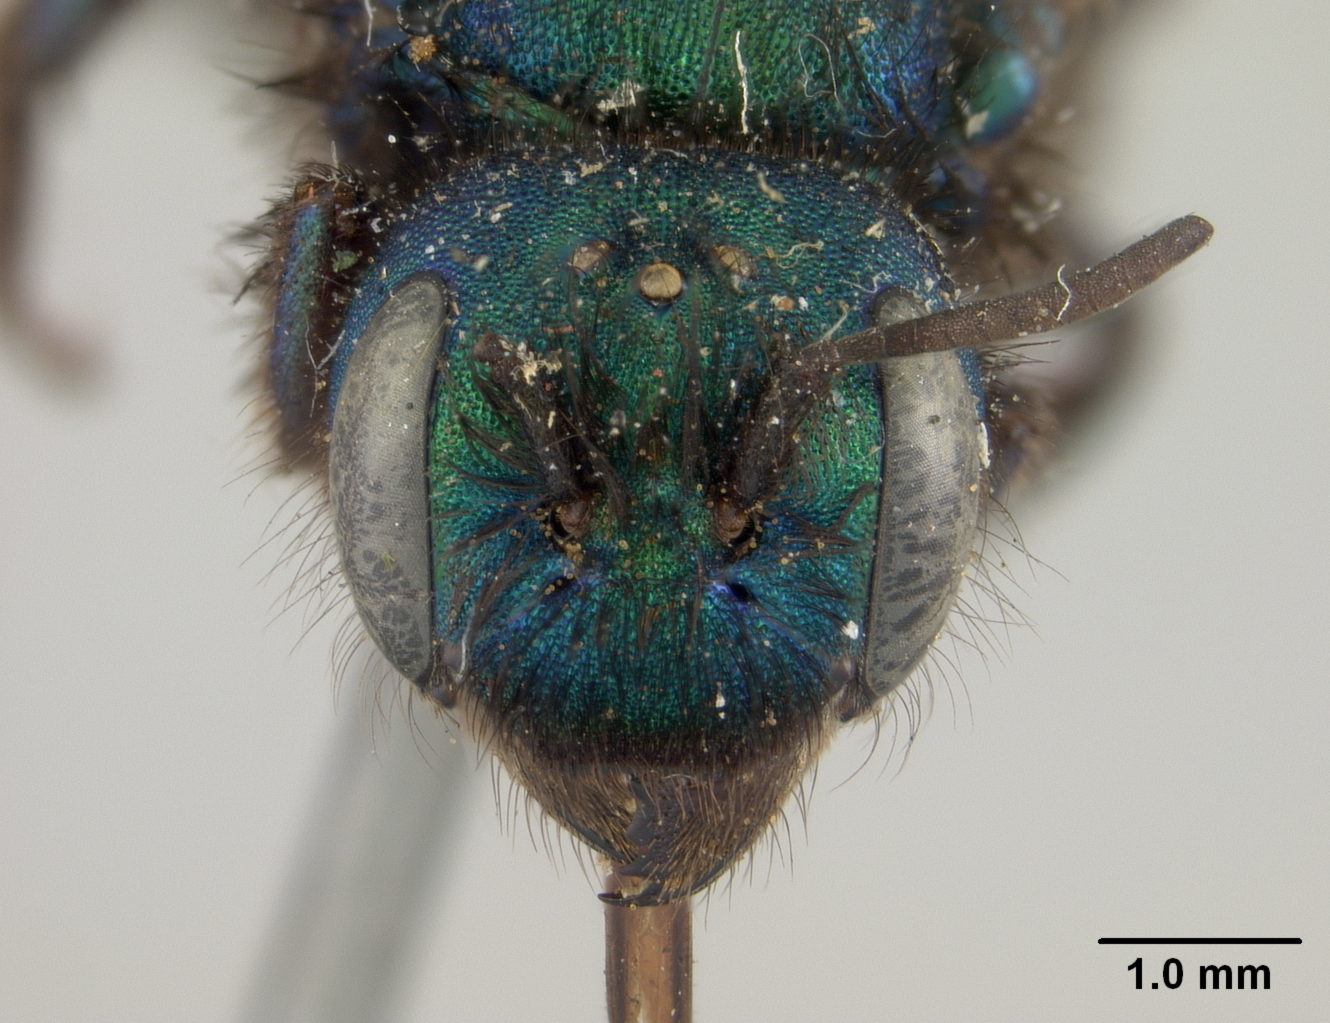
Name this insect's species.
Osmia viridimicans
